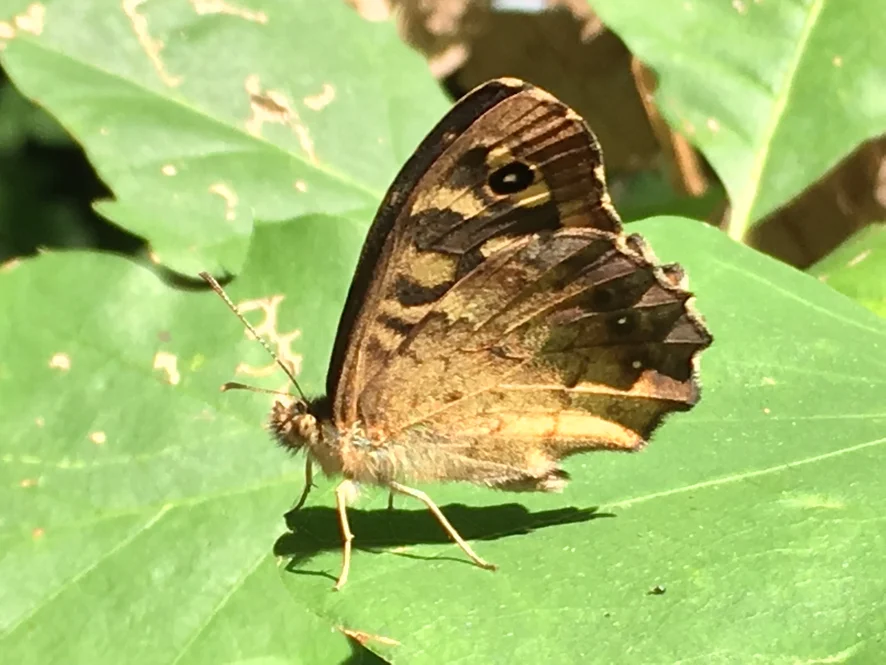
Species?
Pararge aegeria
